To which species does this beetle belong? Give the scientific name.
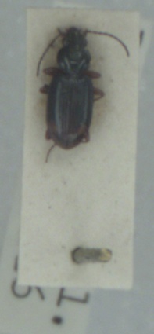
Bembidion biguttatum
